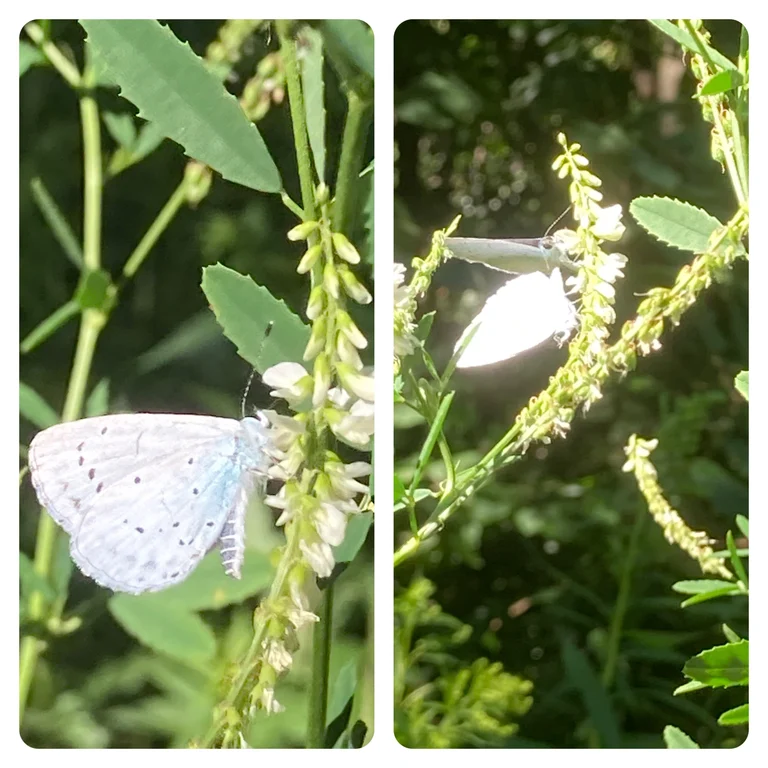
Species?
Celastrina argiolus
